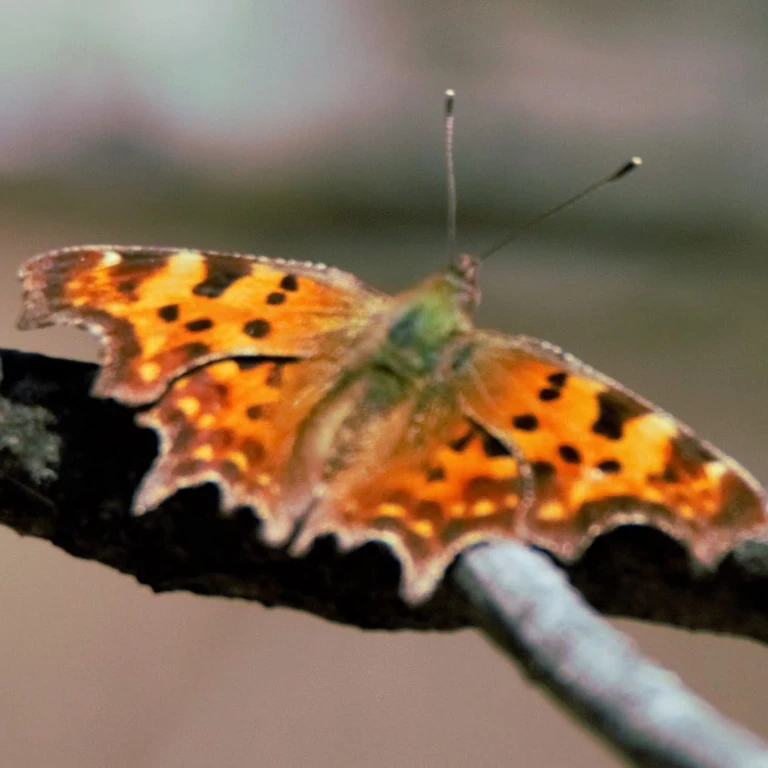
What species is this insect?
Polygonia c-album
